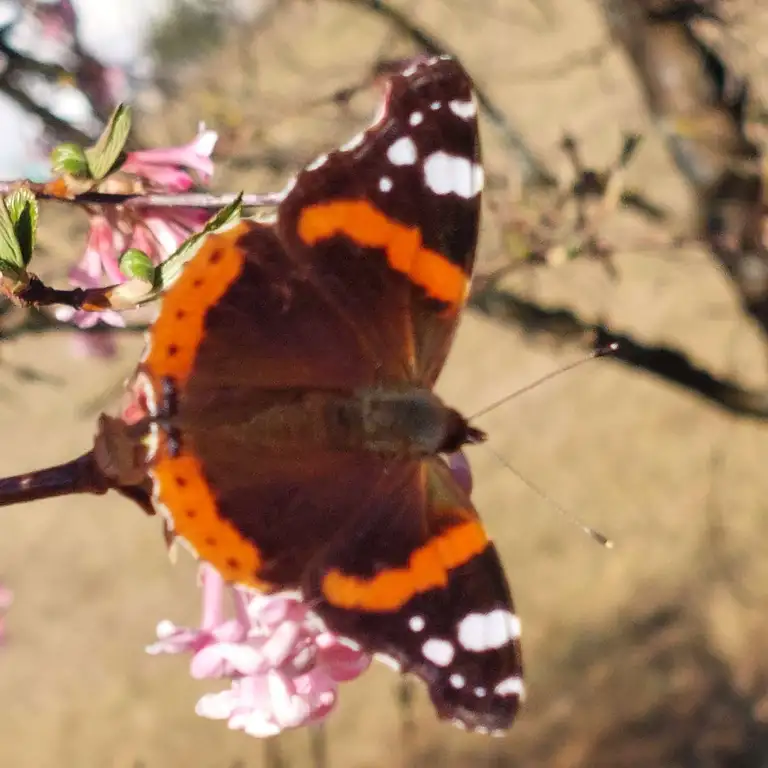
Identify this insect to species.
Vanessa atalanta
